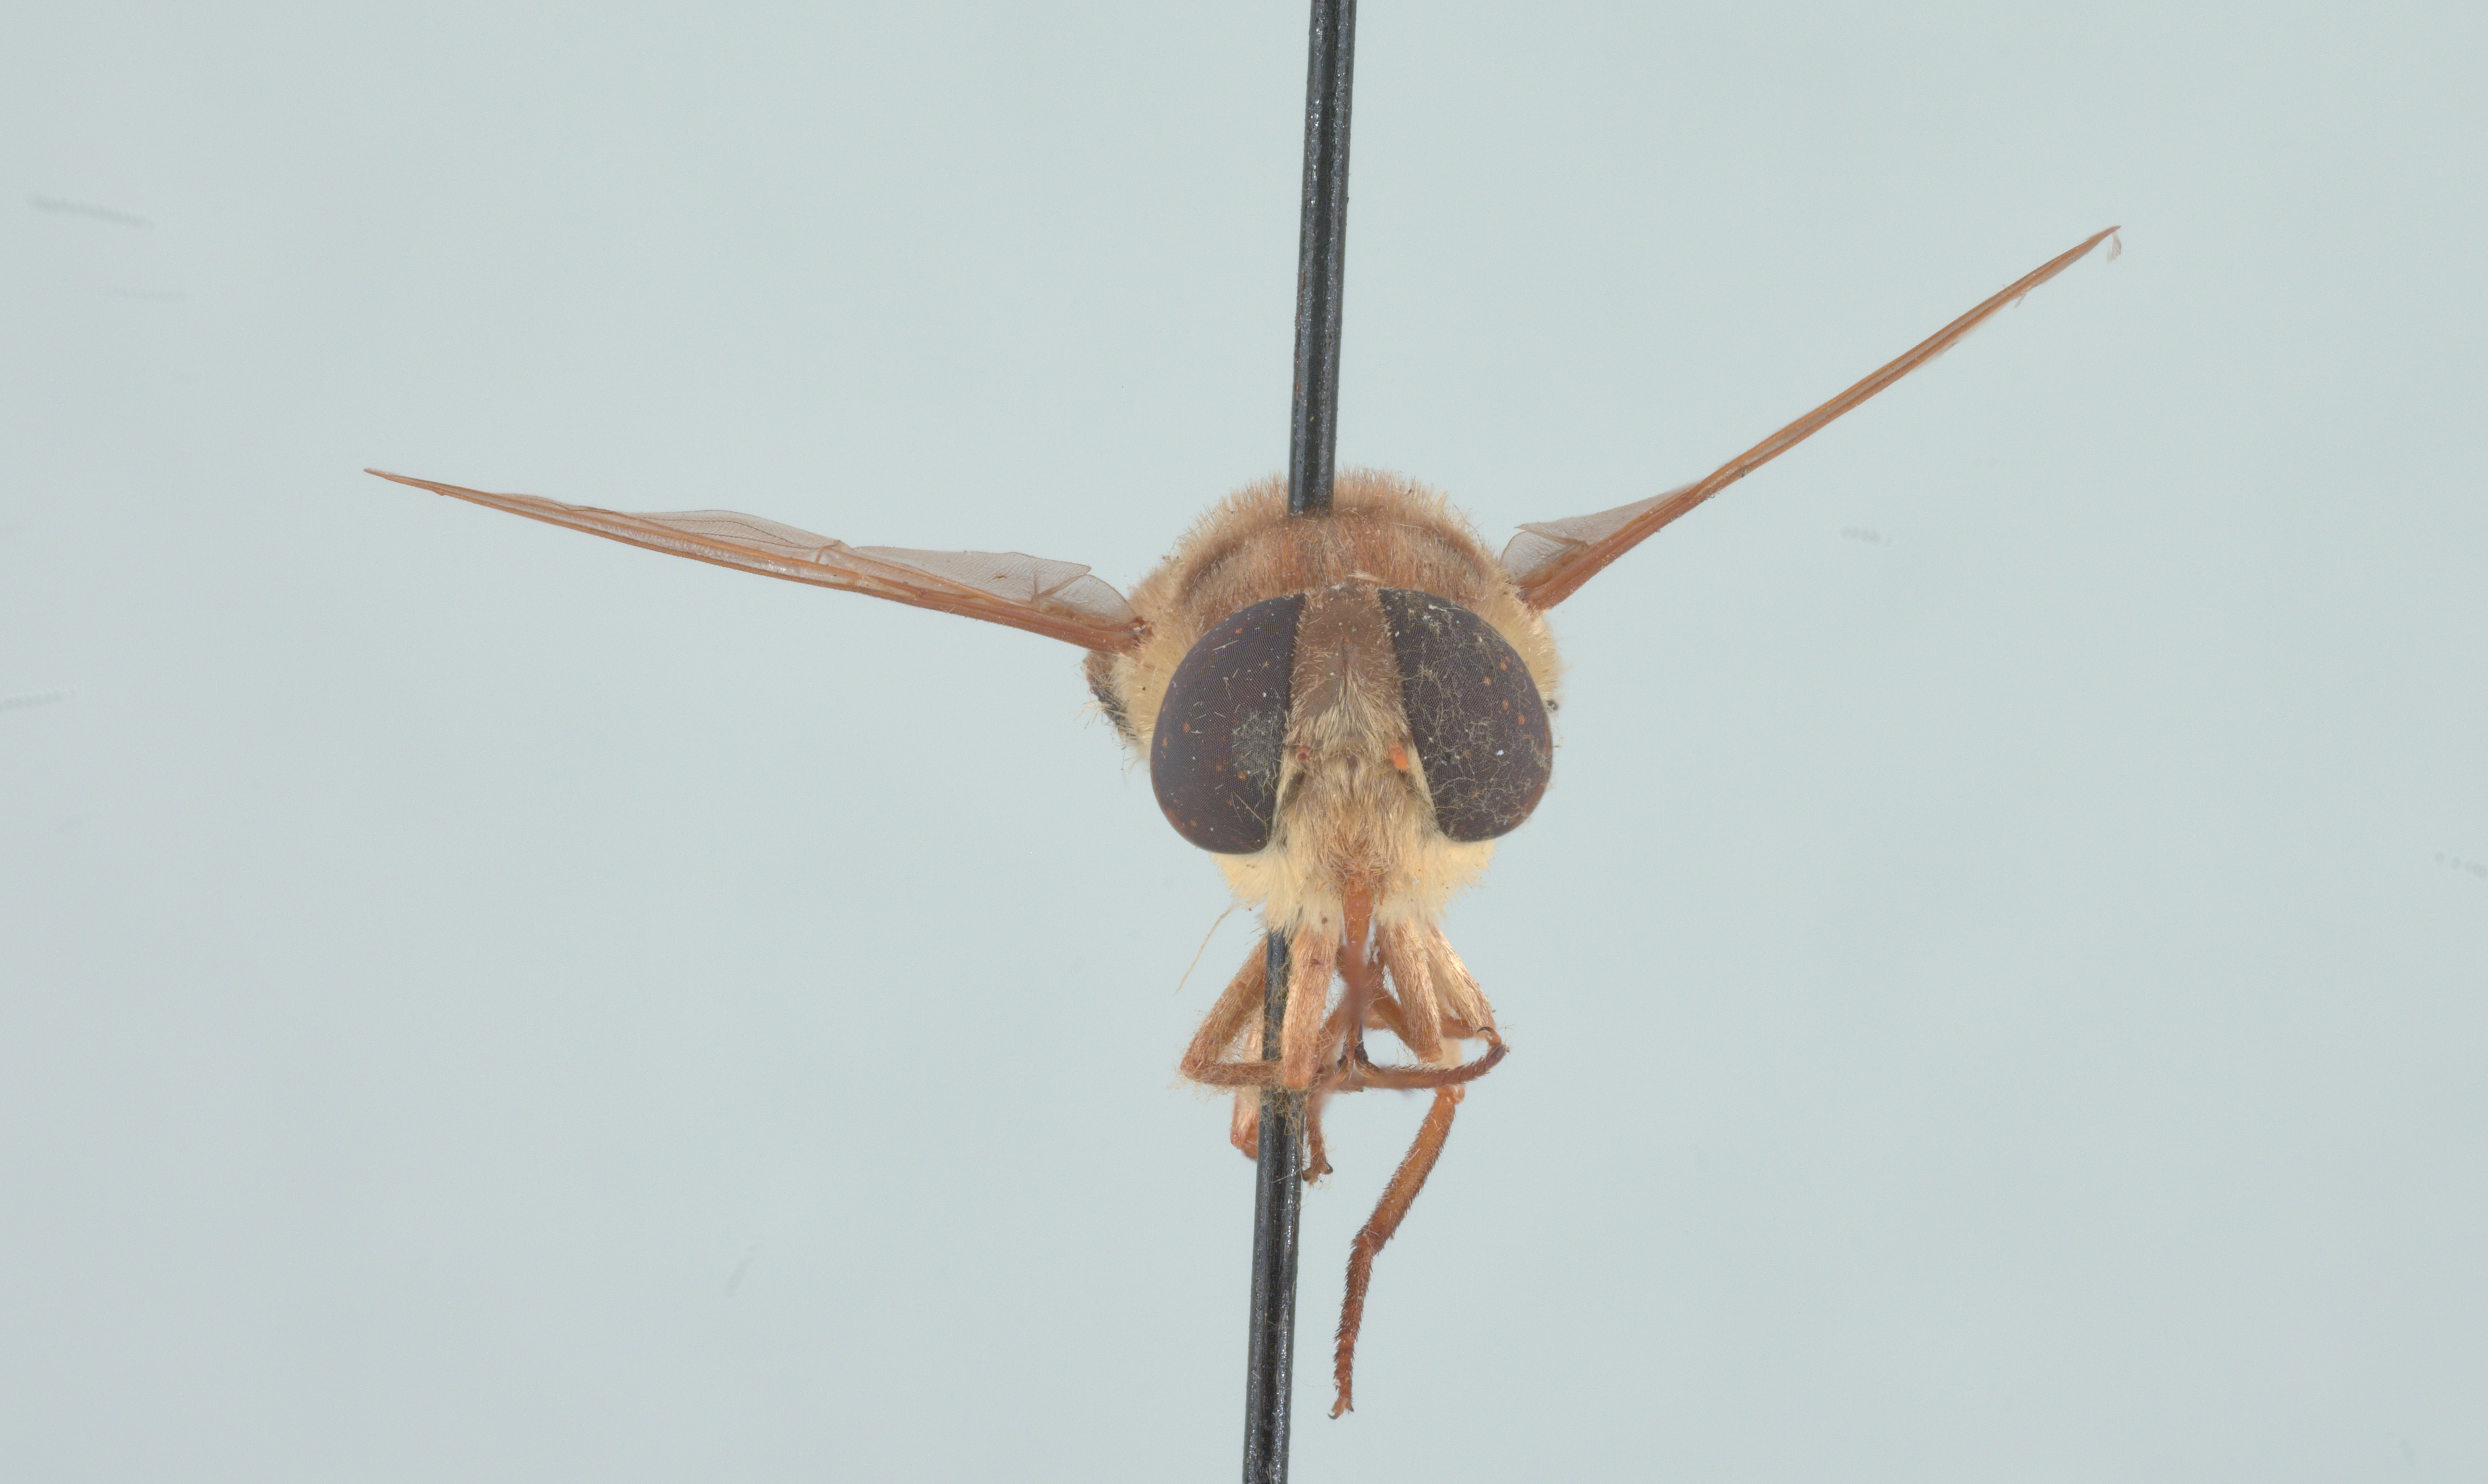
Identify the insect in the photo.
Neorhynchocephalus volaticus
